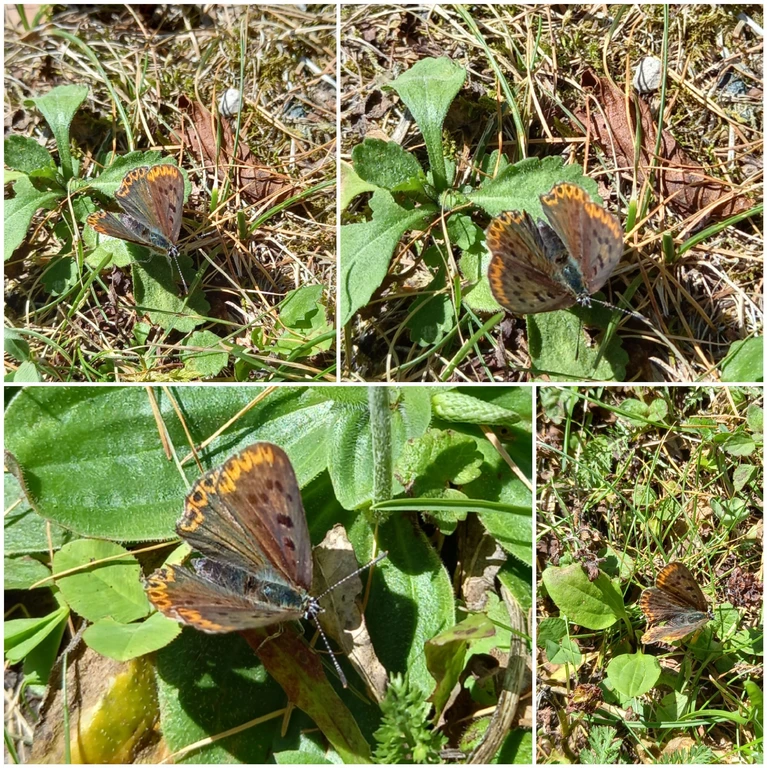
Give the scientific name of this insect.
Lycaena tityrus (also Loweia tityrus)
